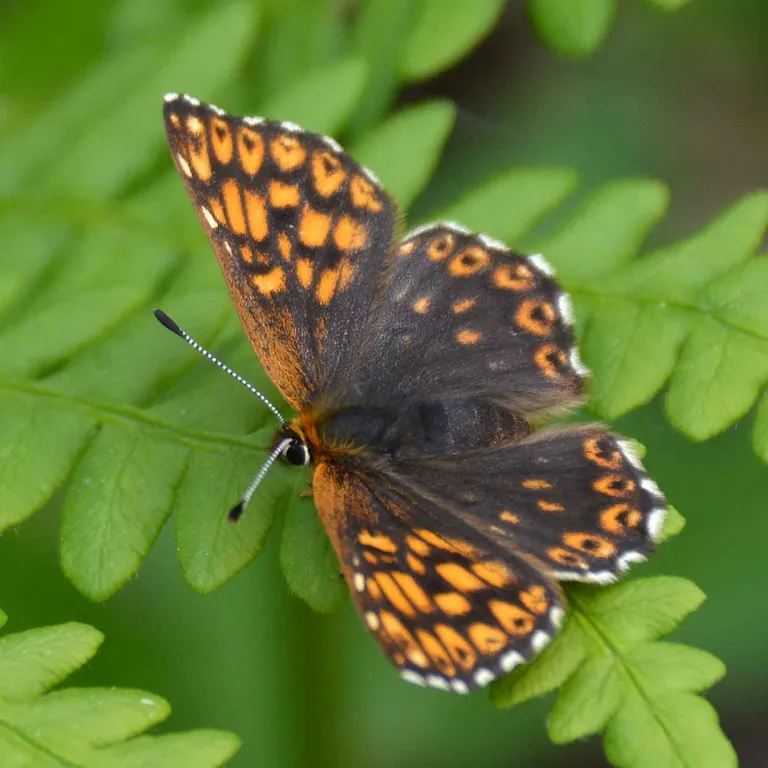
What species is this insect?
Hamearis lucina
